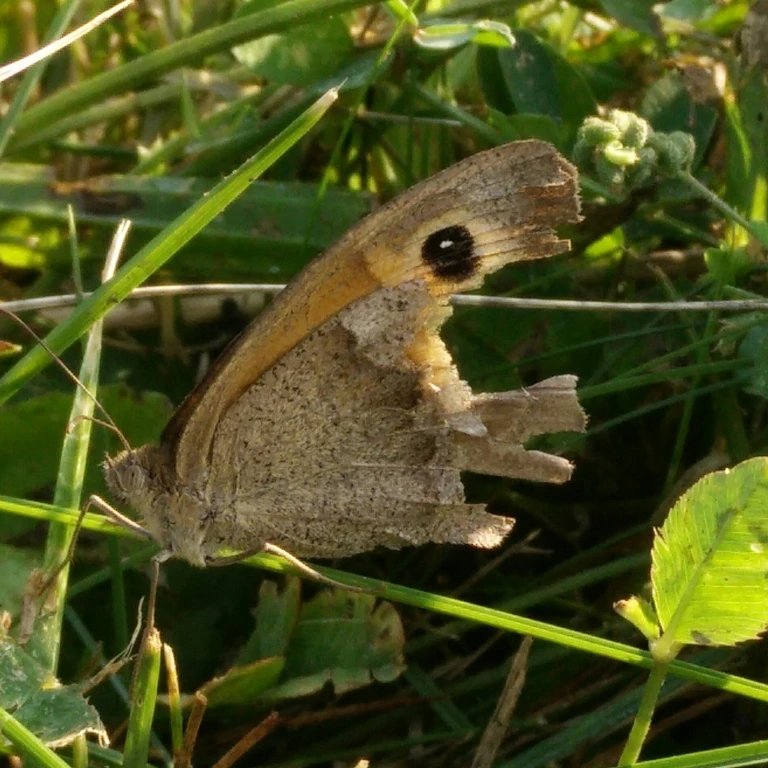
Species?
Maniola jurtina
